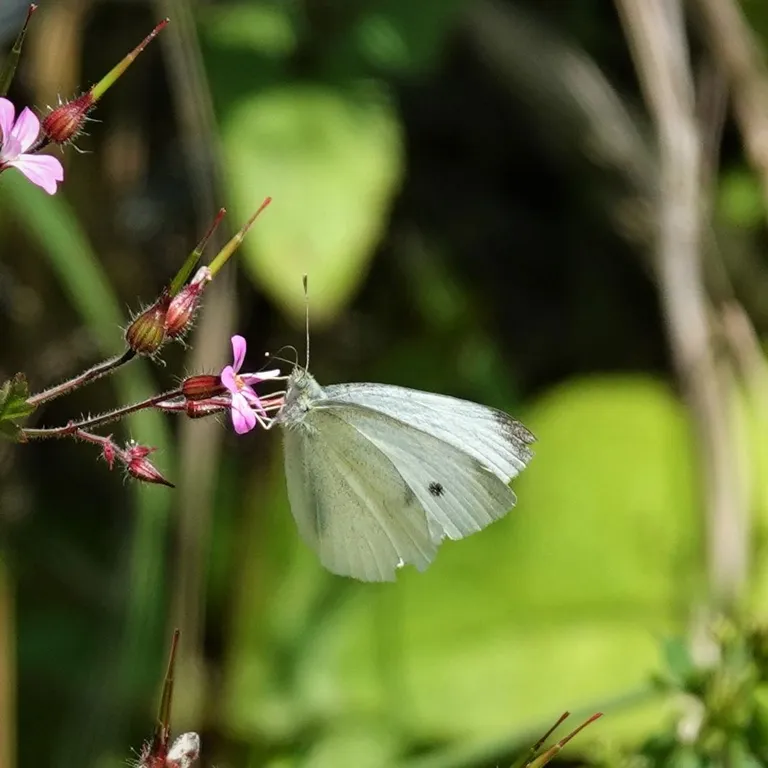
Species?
Pieris rapae
